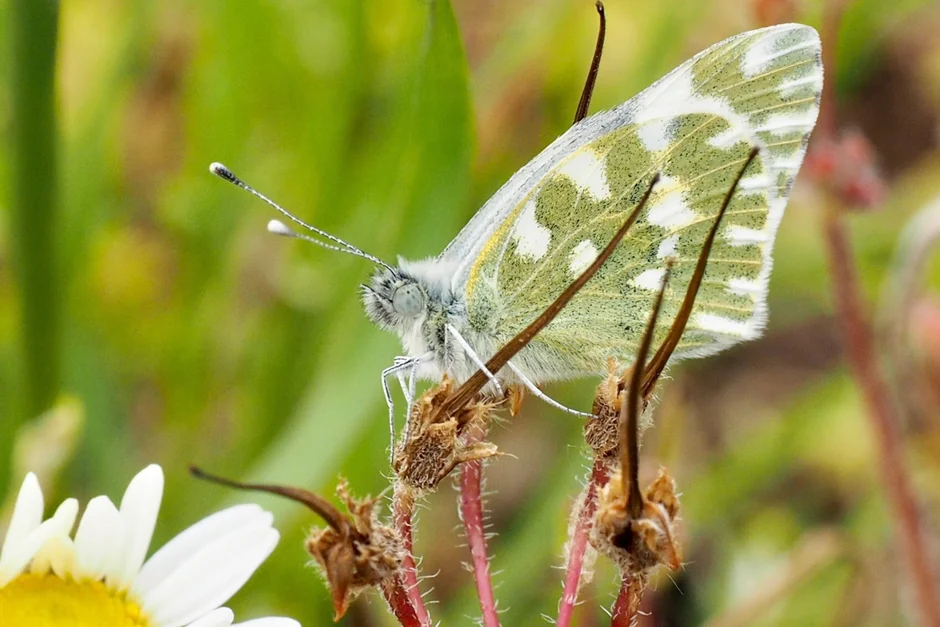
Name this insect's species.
Pontia edusa
